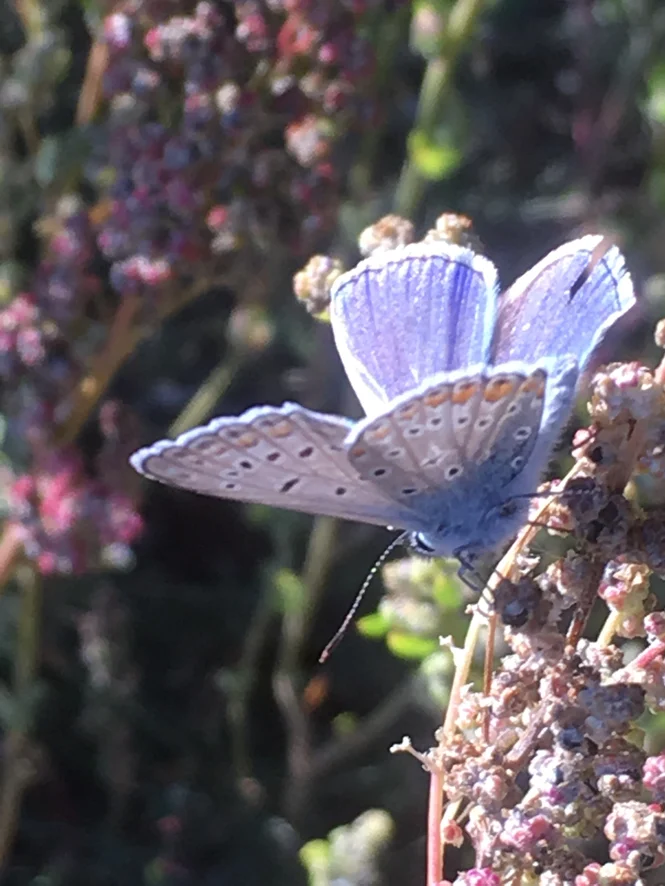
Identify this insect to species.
Polyommatus icarus
